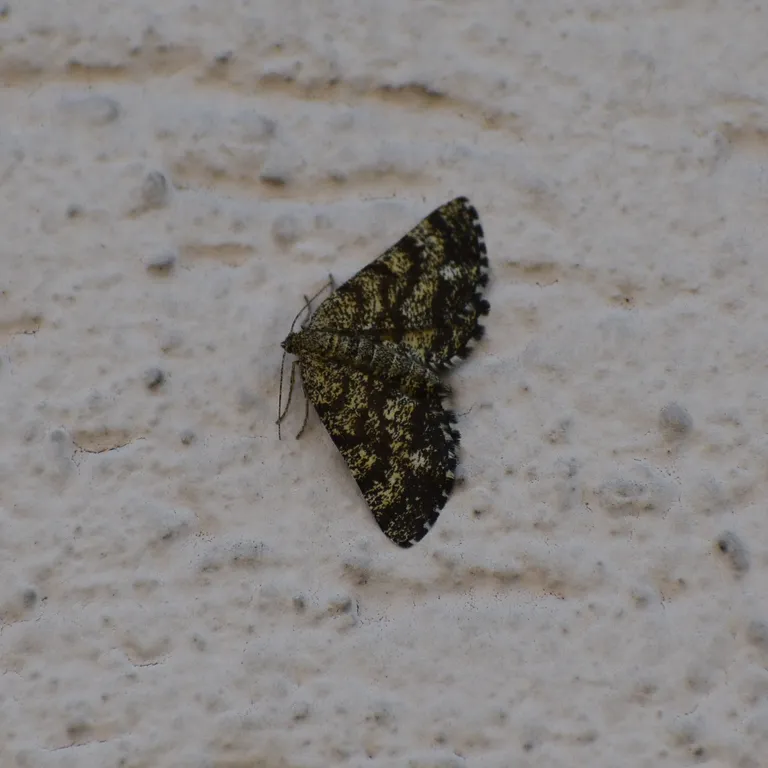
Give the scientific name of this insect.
Ematurga atomaria
